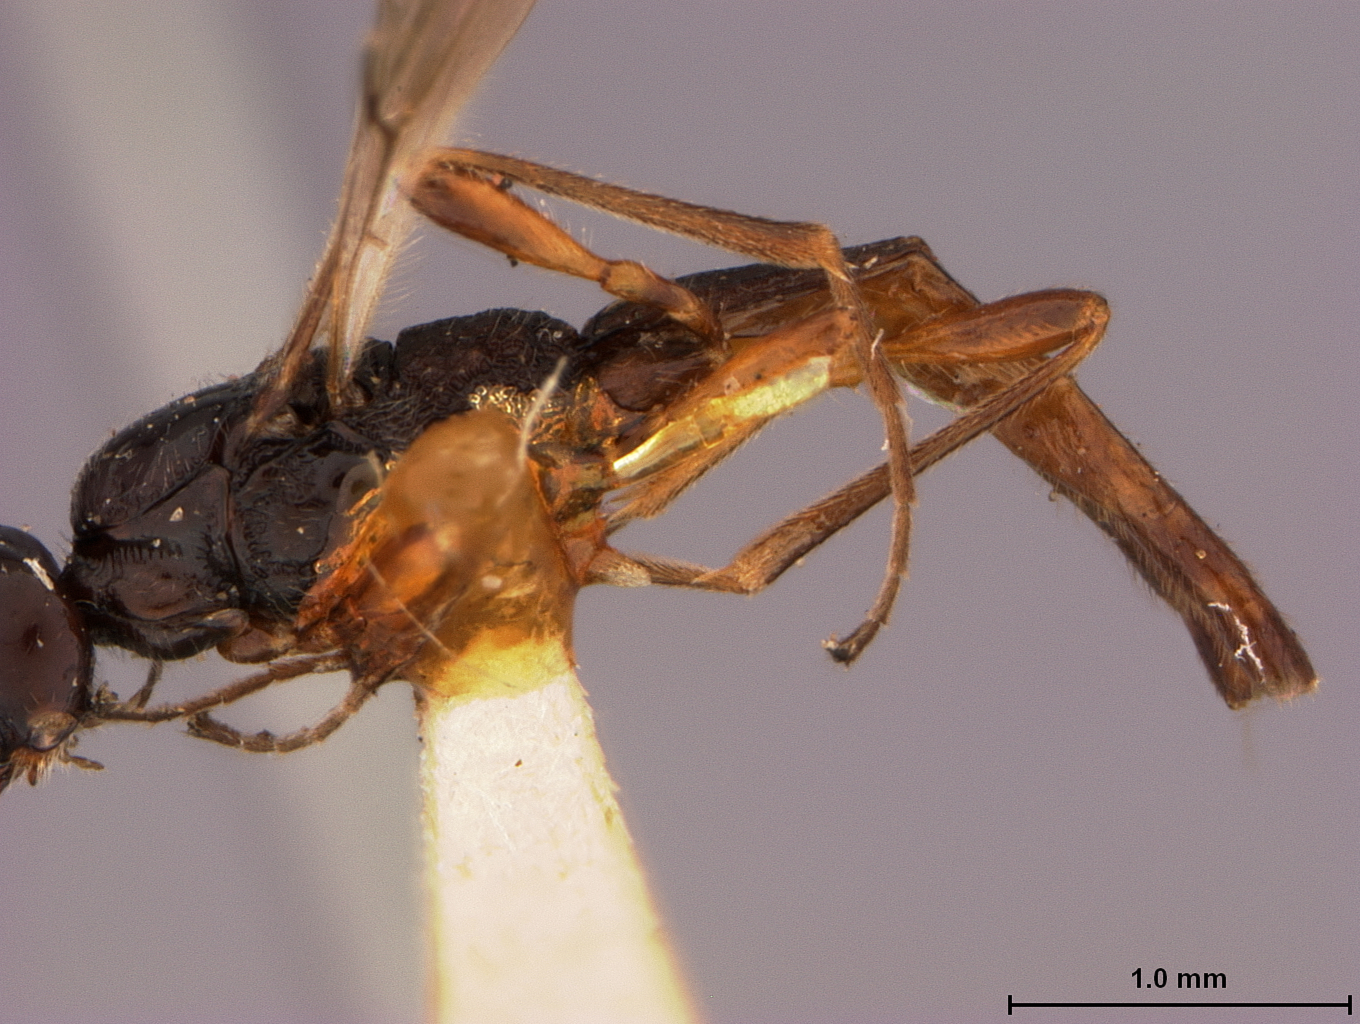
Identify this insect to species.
Coelinius longulus
